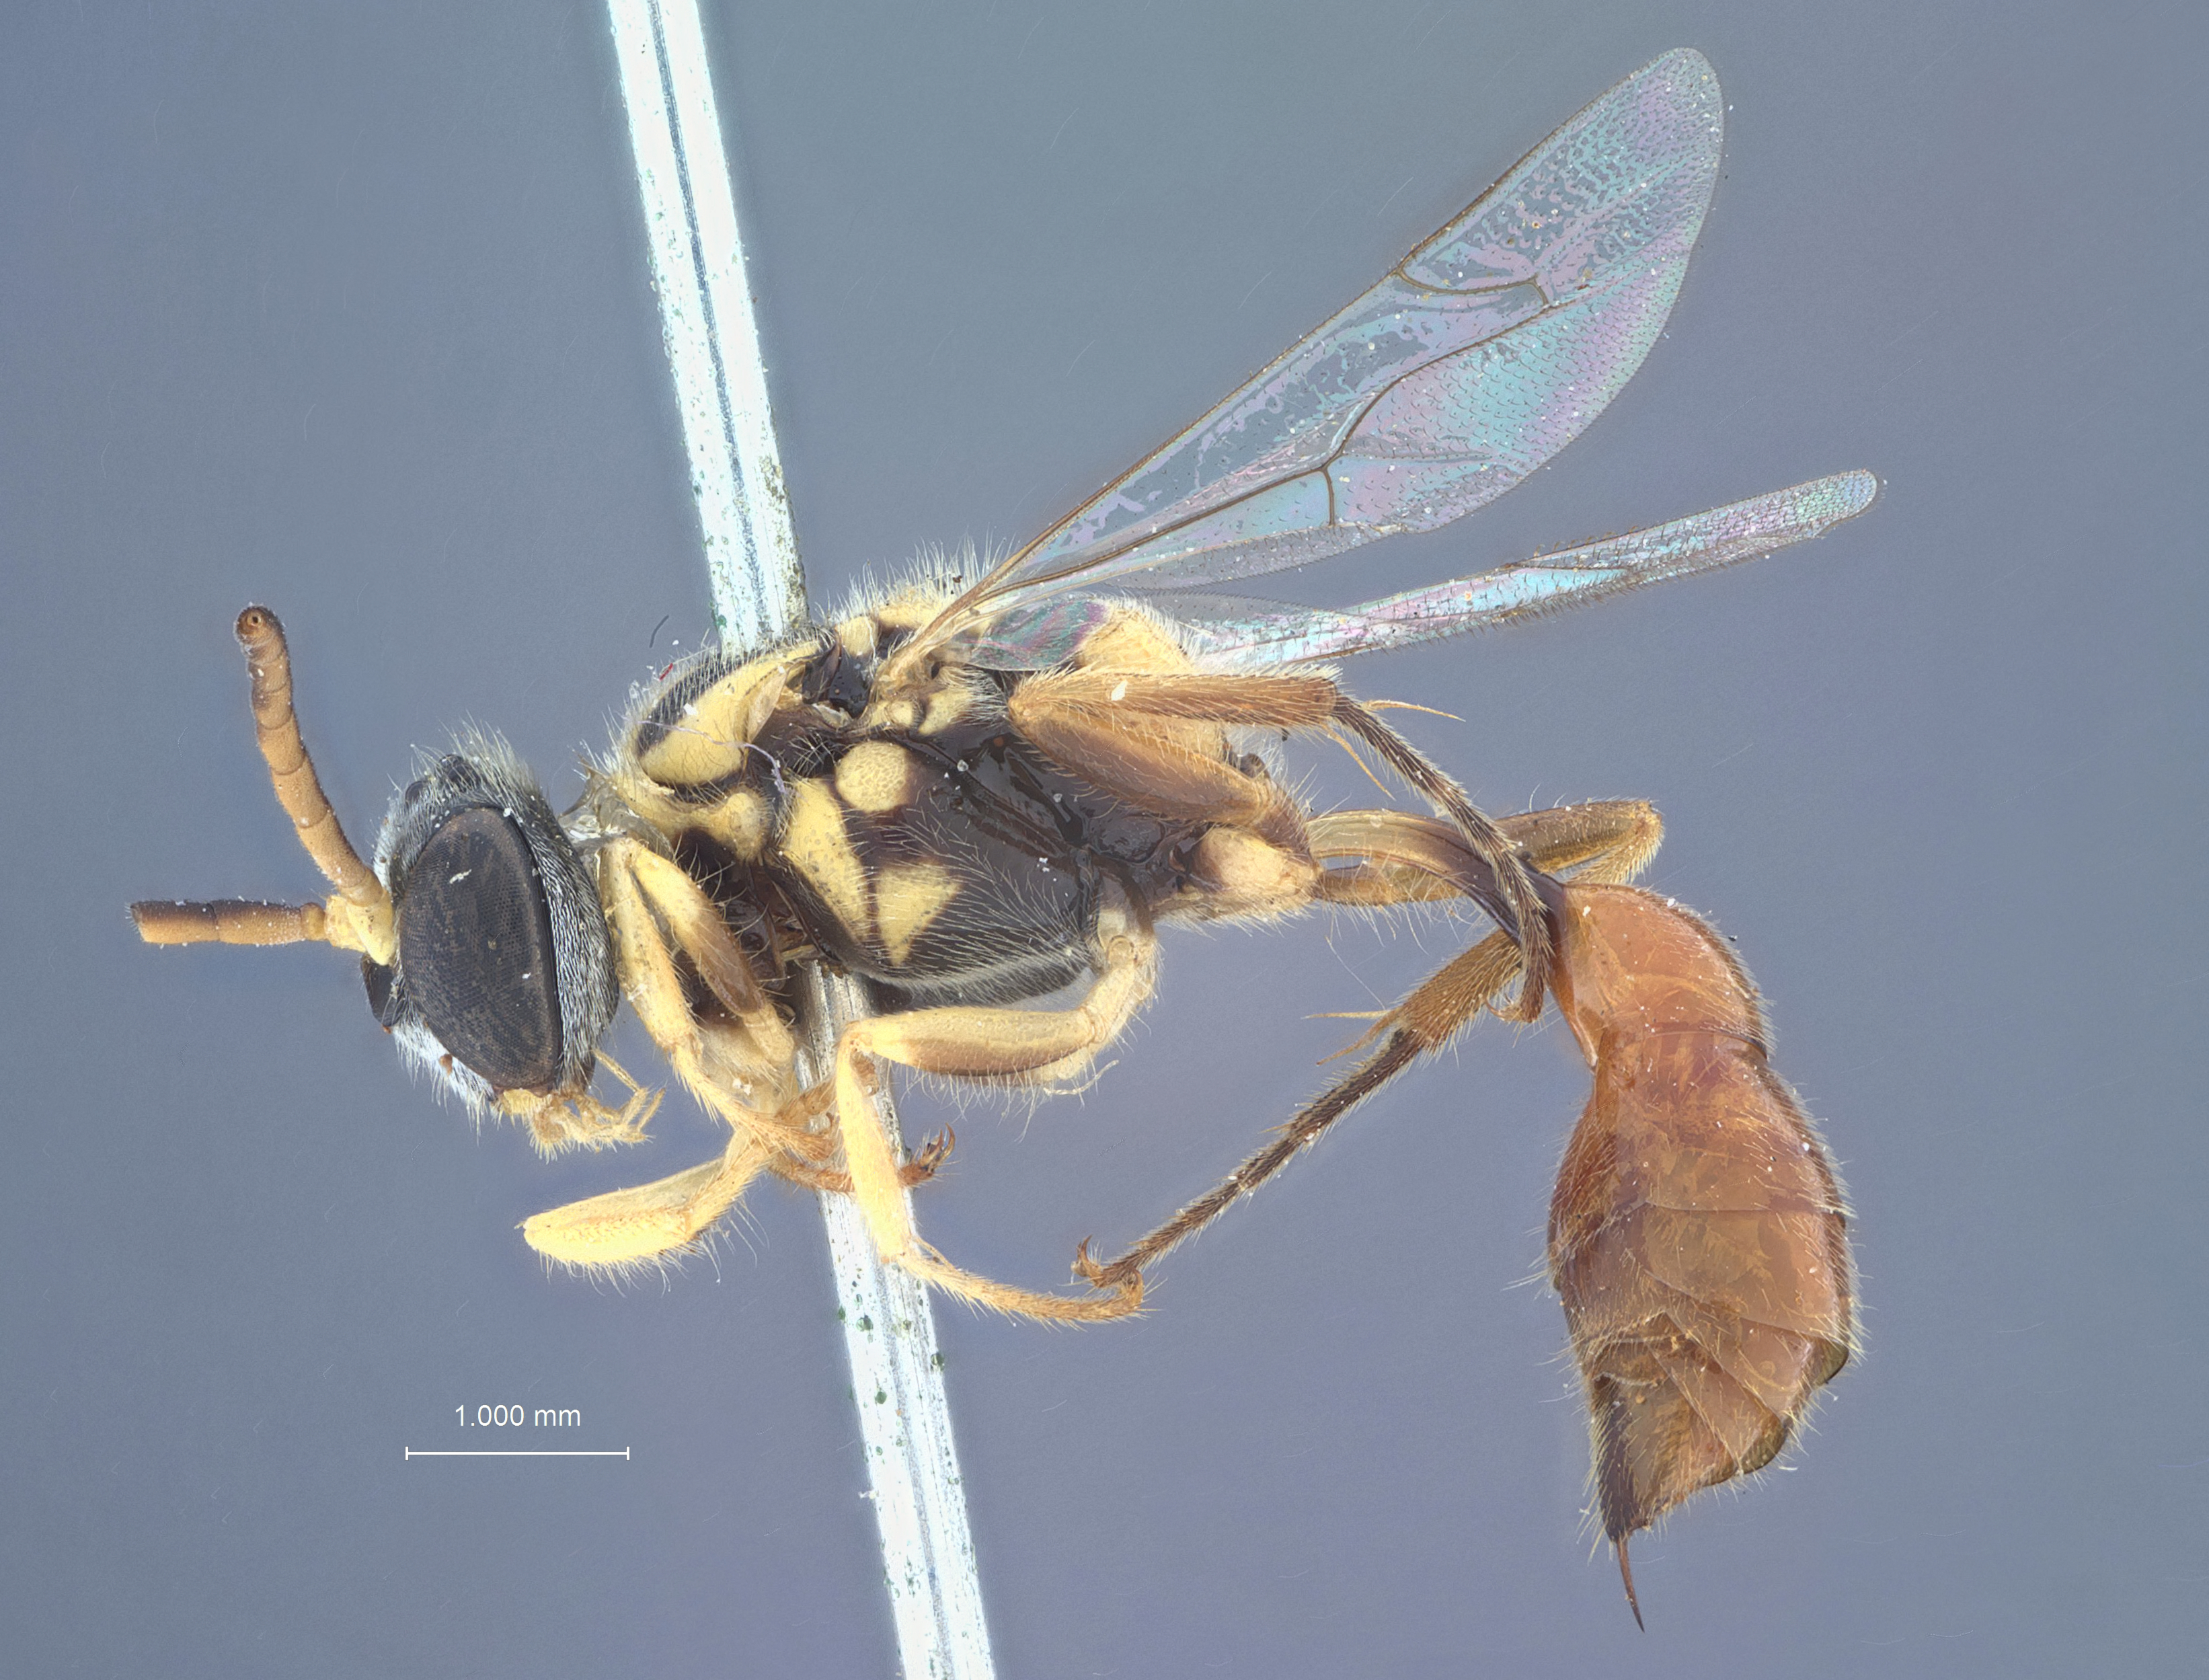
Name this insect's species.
Diodontus esuchus
